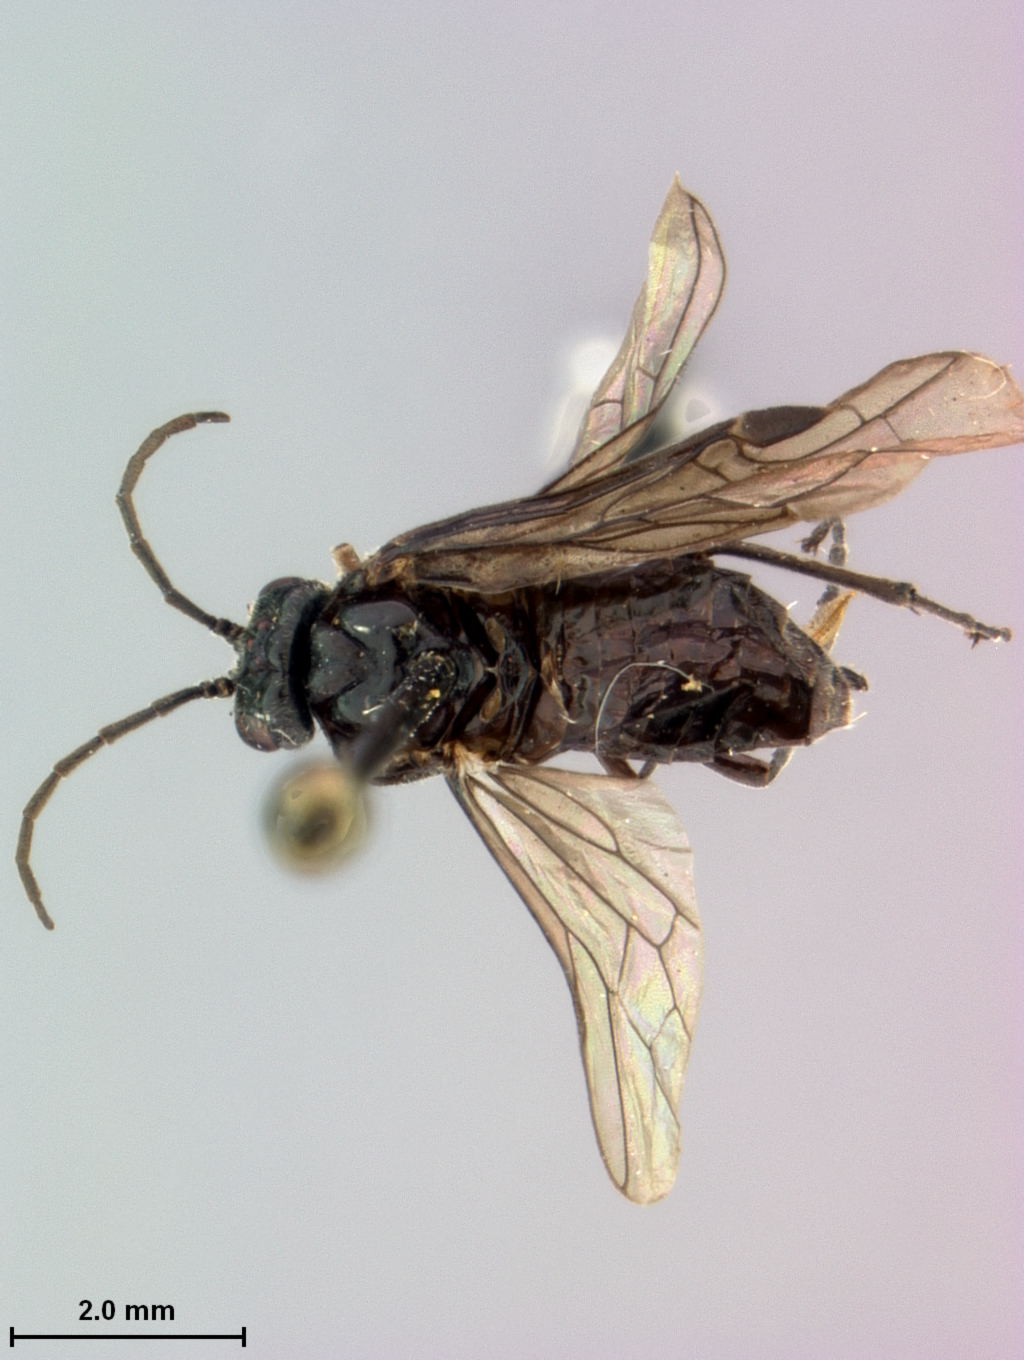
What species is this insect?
Rhadinoceraea lucida
